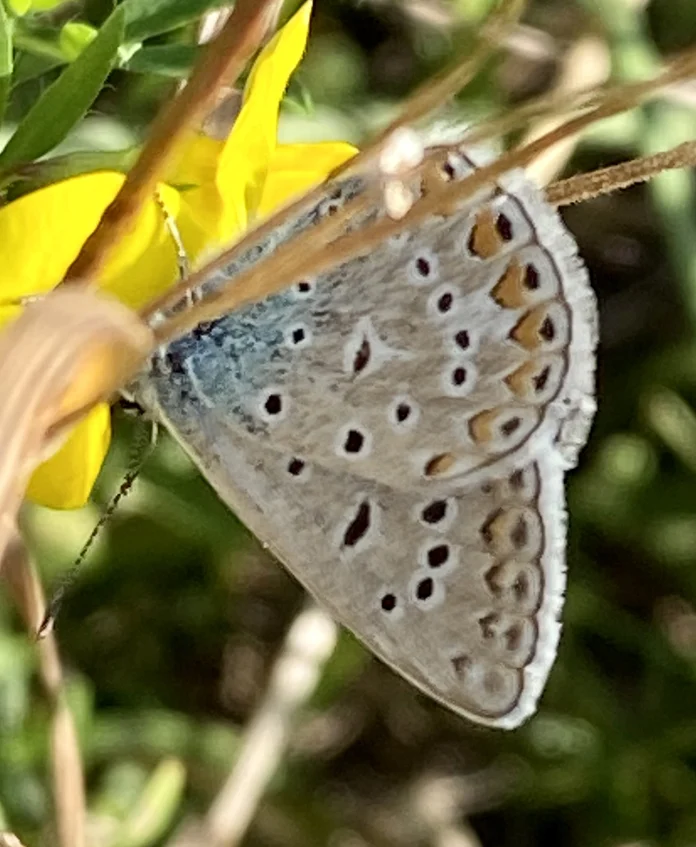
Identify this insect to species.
Polyommatus icarus
